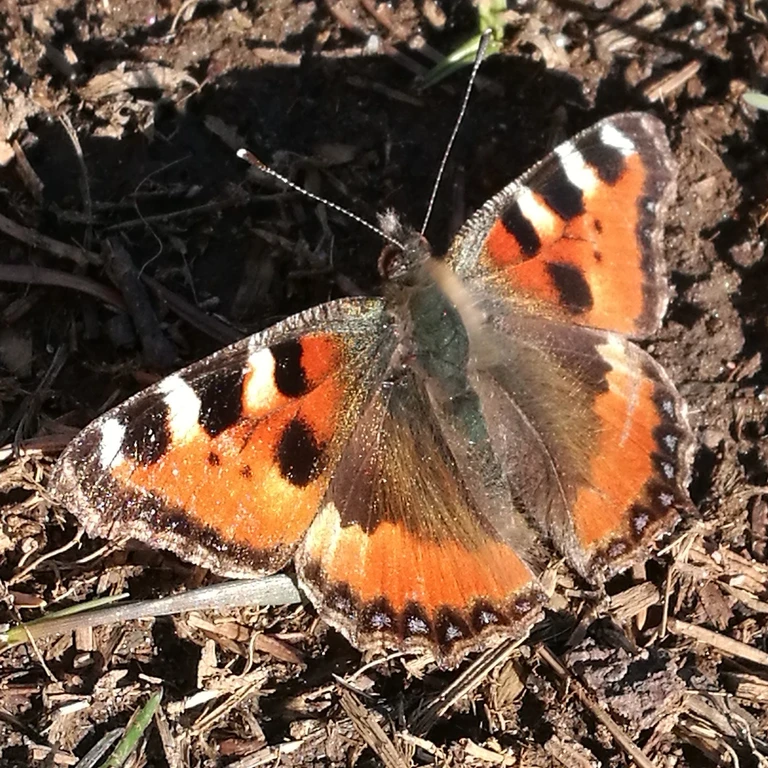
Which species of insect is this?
Aglais urticae
